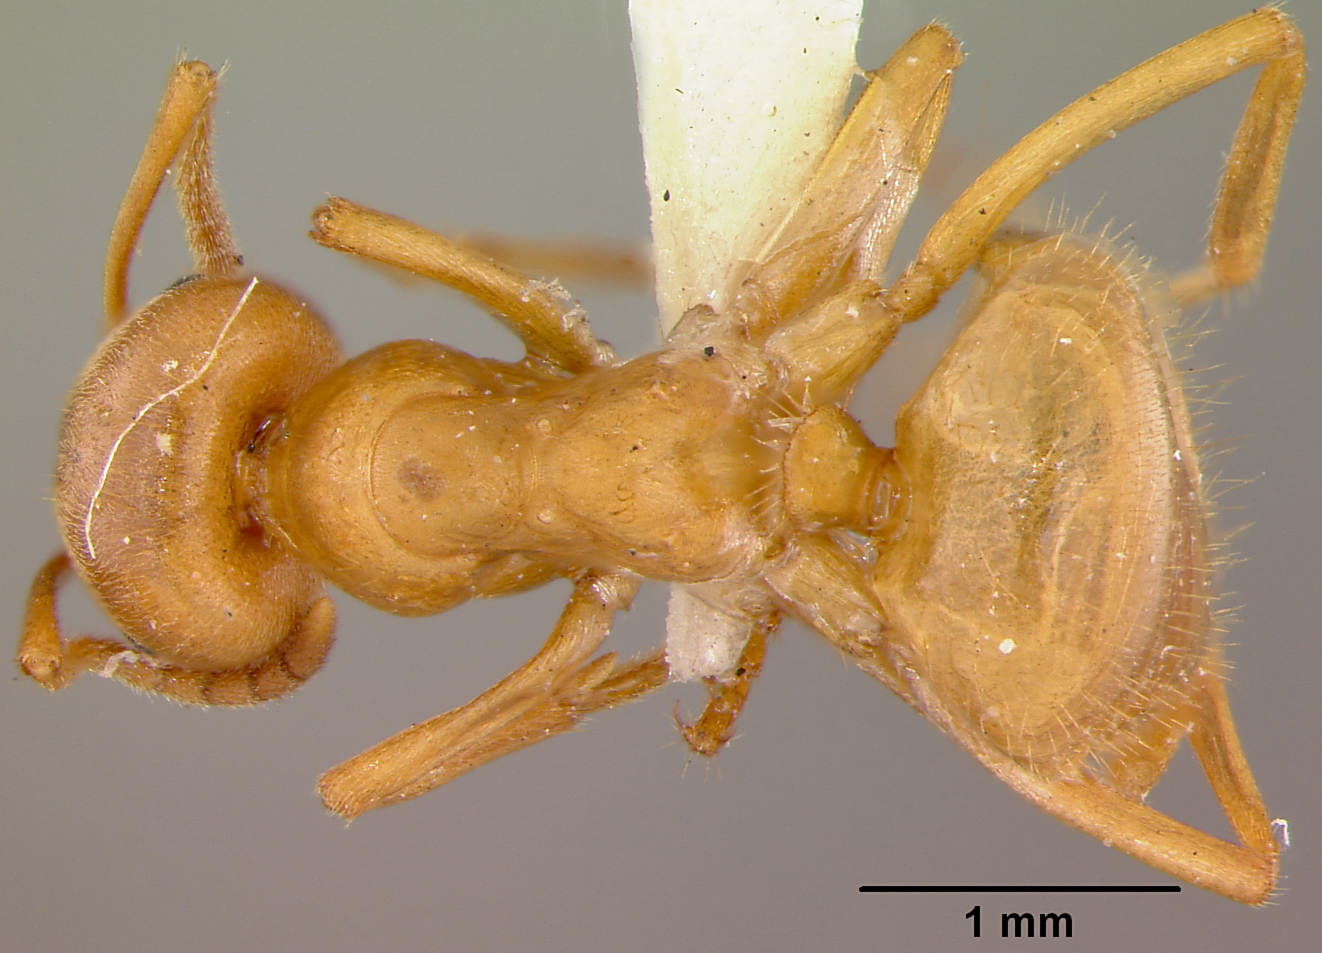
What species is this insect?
Acanthomyops hingstoni
